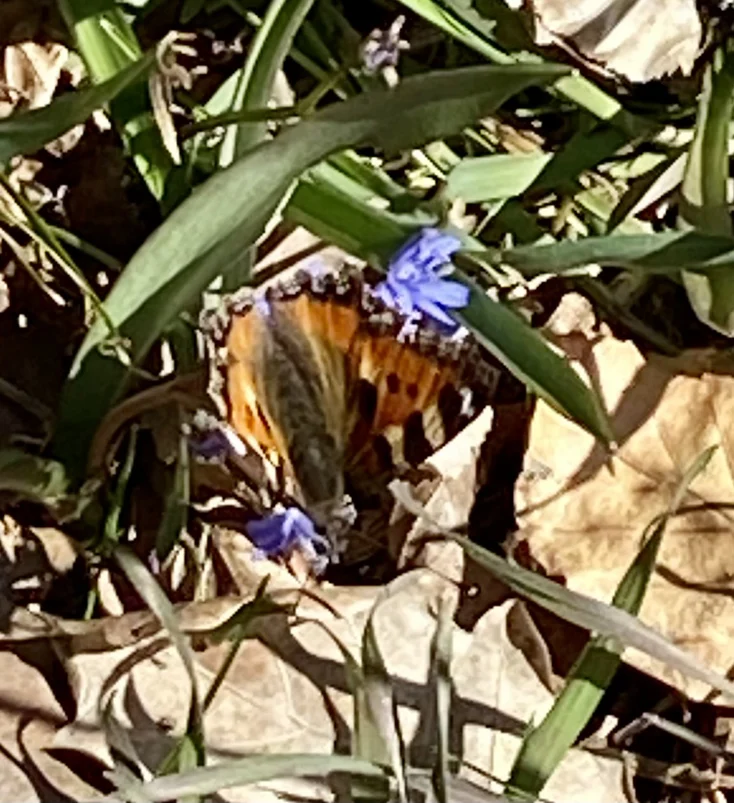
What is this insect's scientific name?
Aglais urticae
